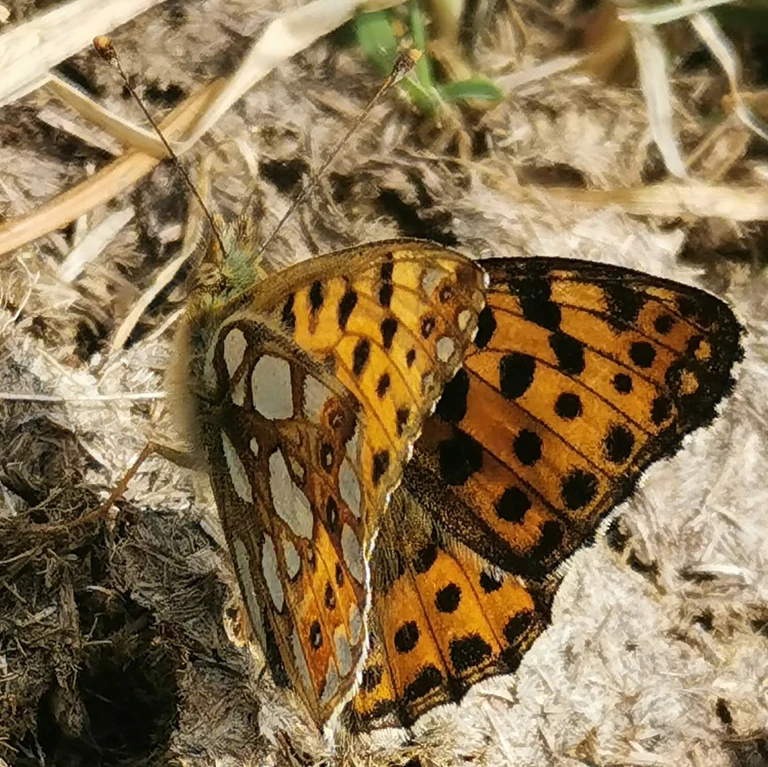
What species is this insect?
Issoria lathonia
